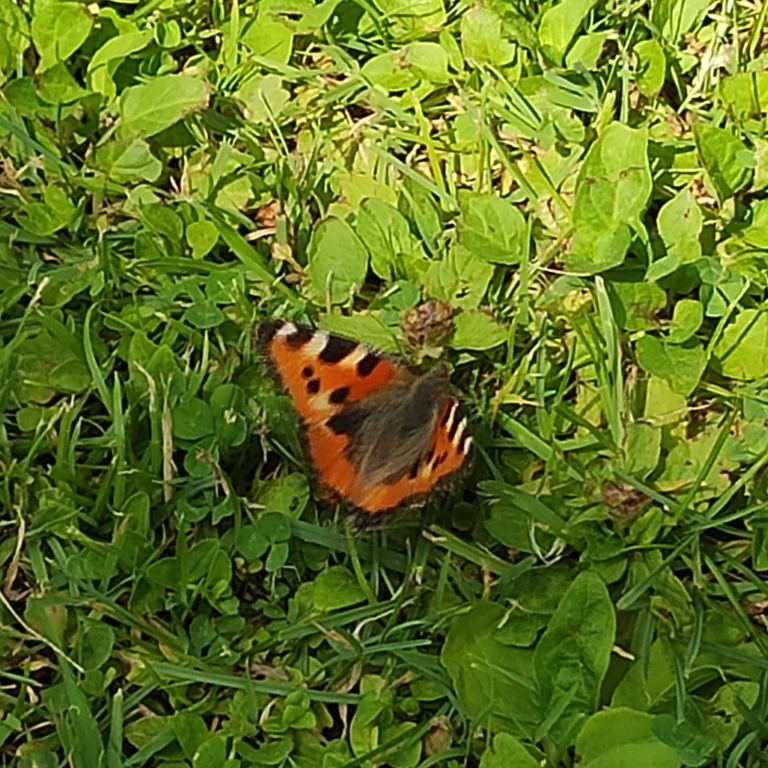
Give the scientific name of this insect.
Aglais urticae
